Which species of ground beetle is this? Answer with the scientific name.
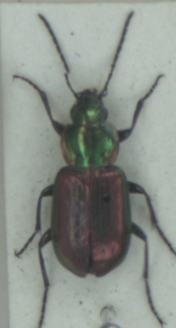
Agonum sexpunctatum
